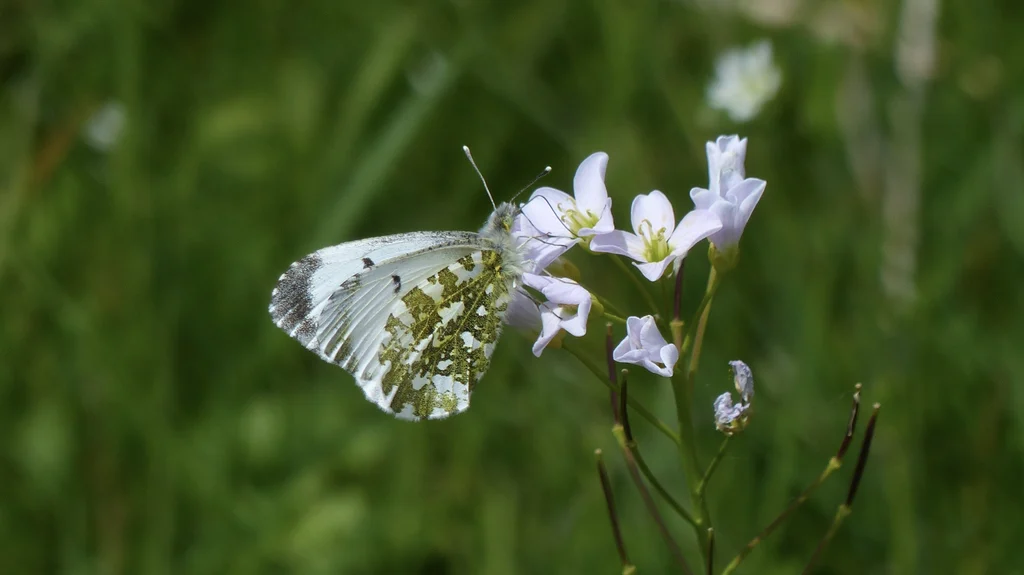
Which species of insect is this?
Anthocharis cardamines
